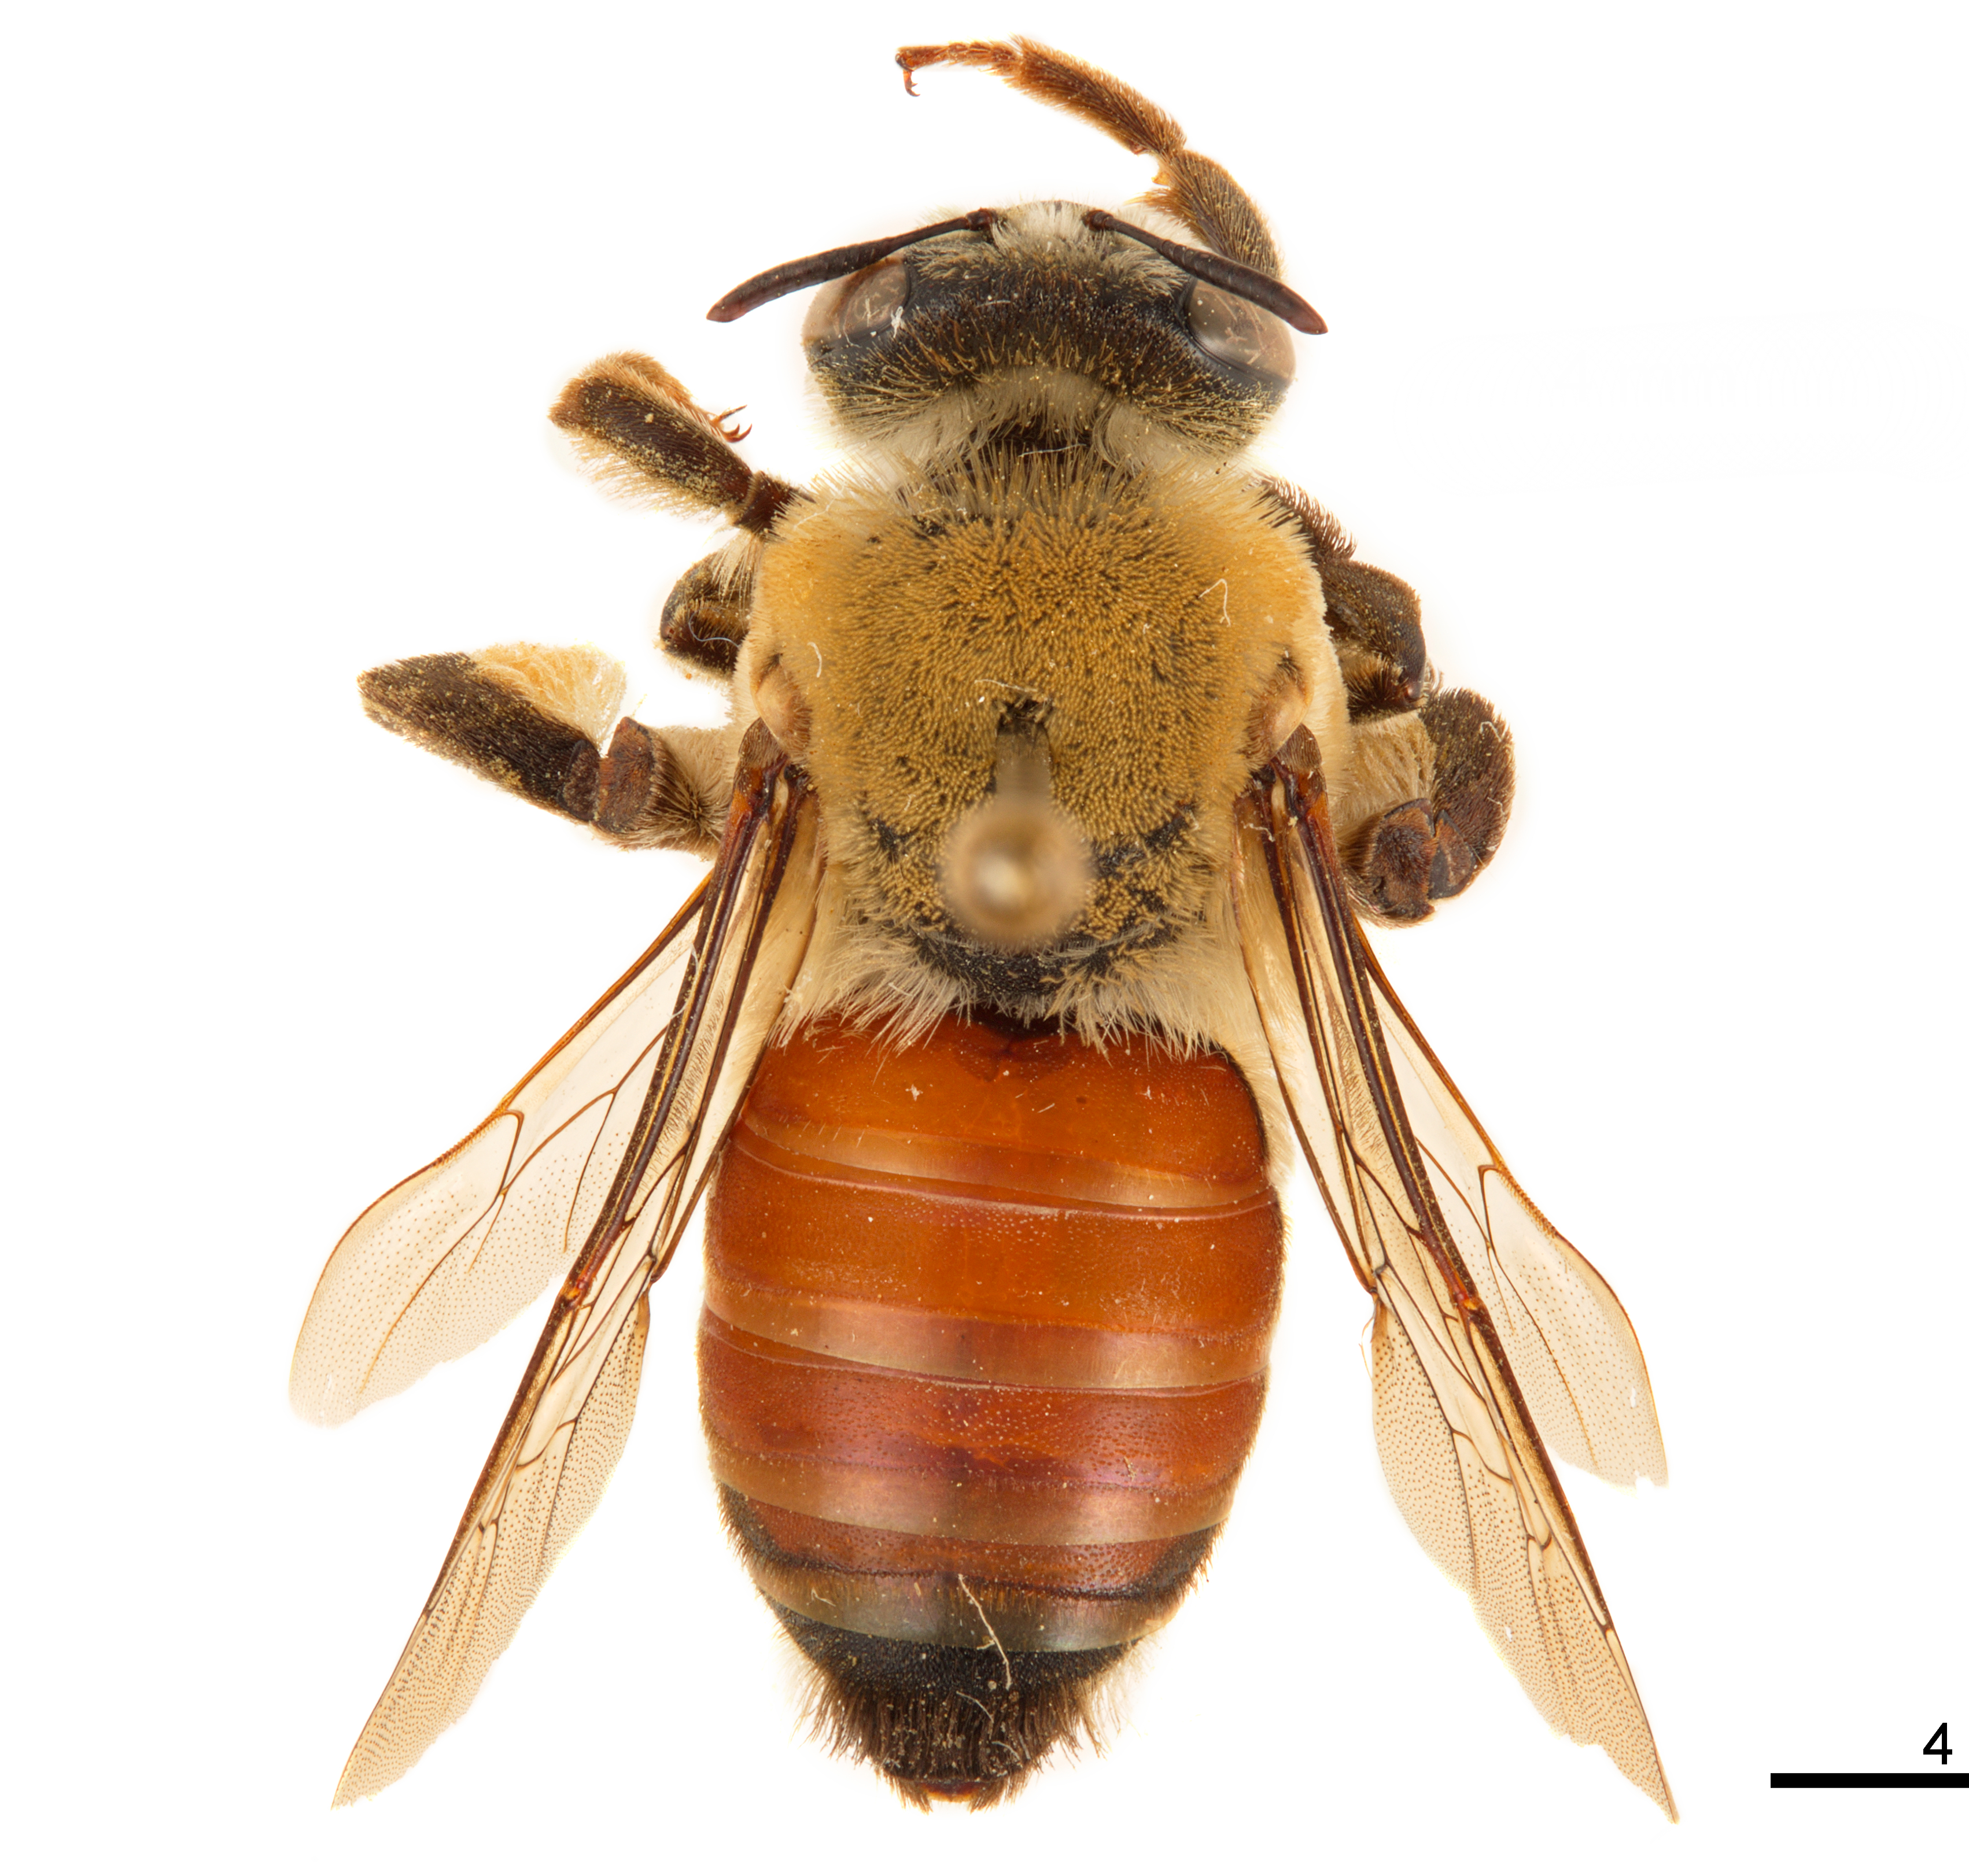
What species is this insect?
Notoxaea ferruginea
